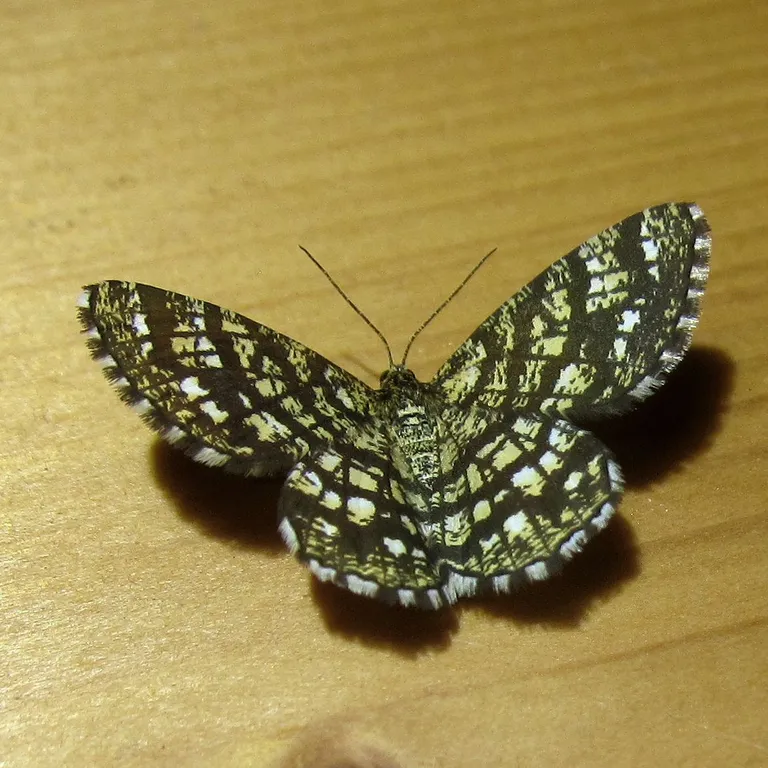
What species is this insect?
Chiasmia clathrata
